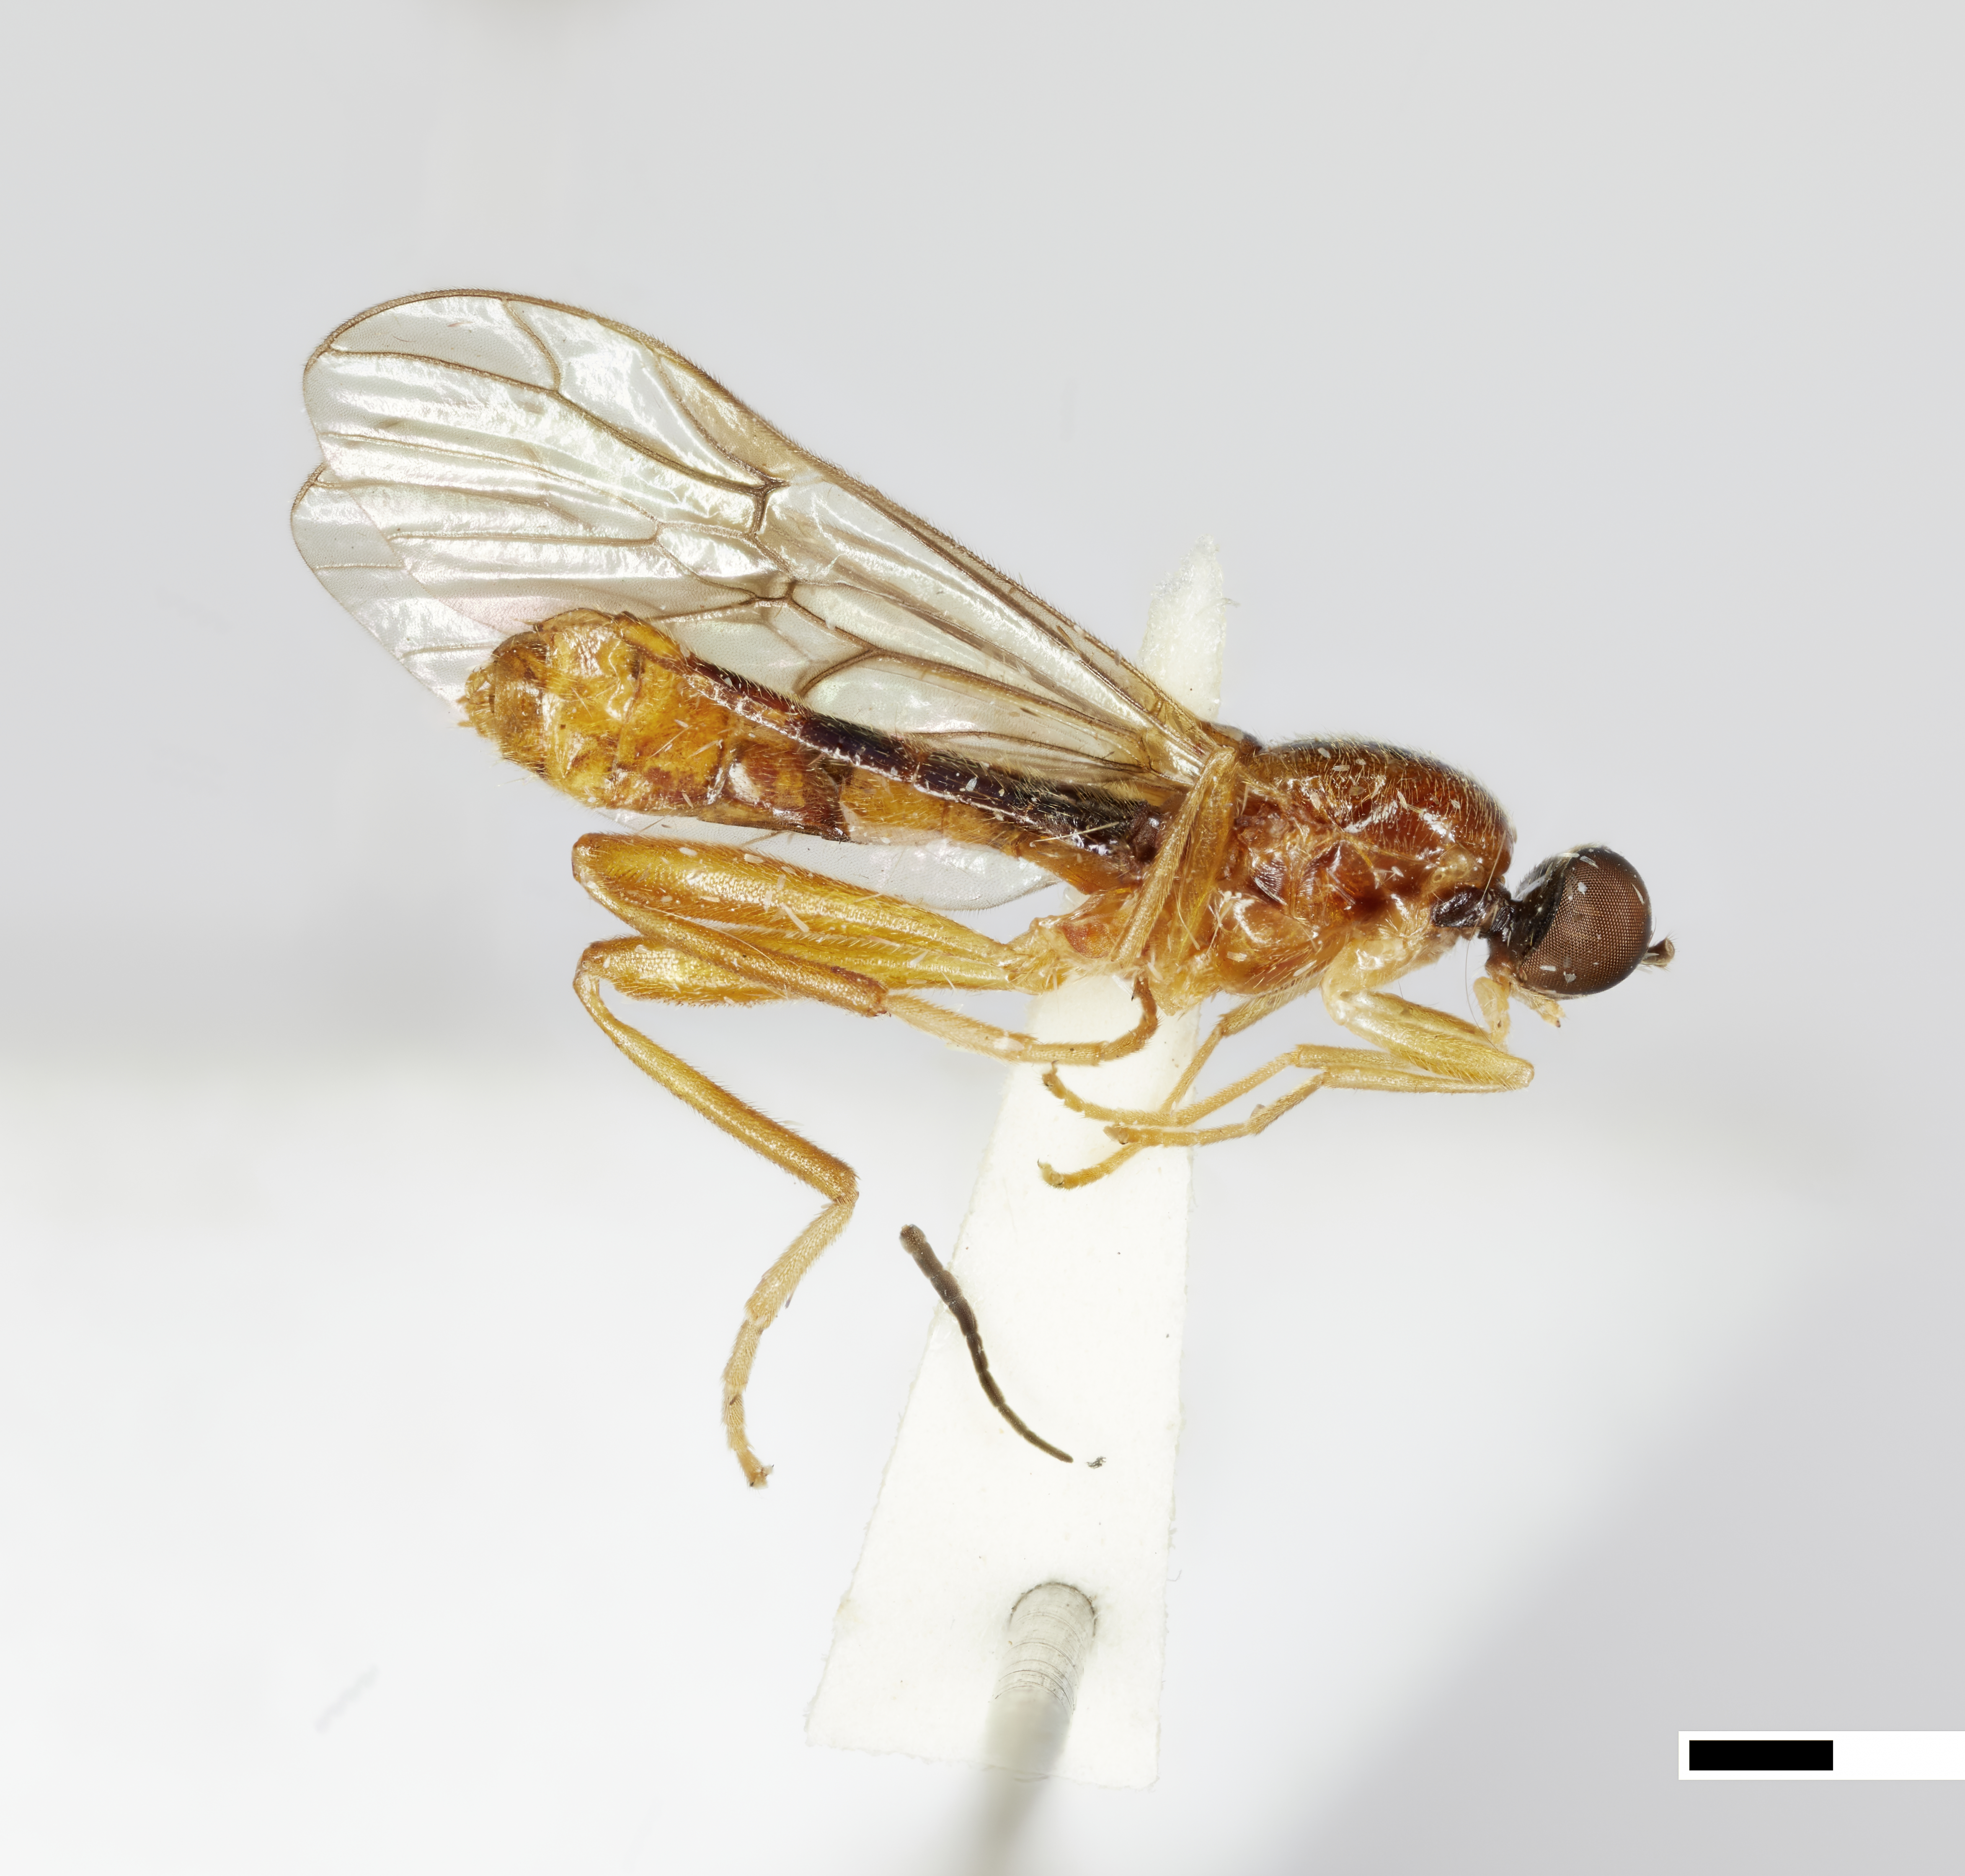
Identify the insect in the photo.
Macromeracis mima
